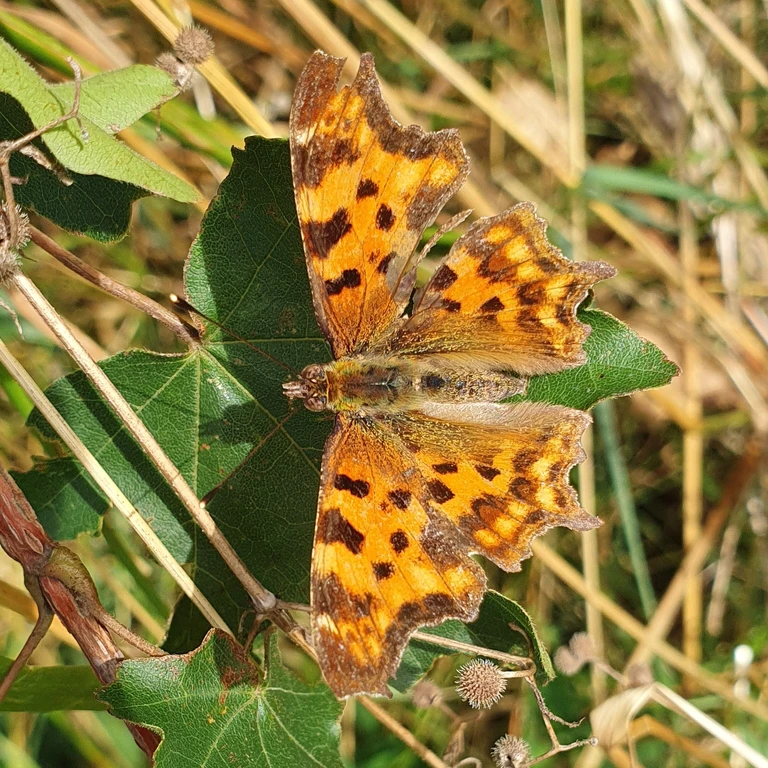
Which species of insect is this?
Polygonia c-album
